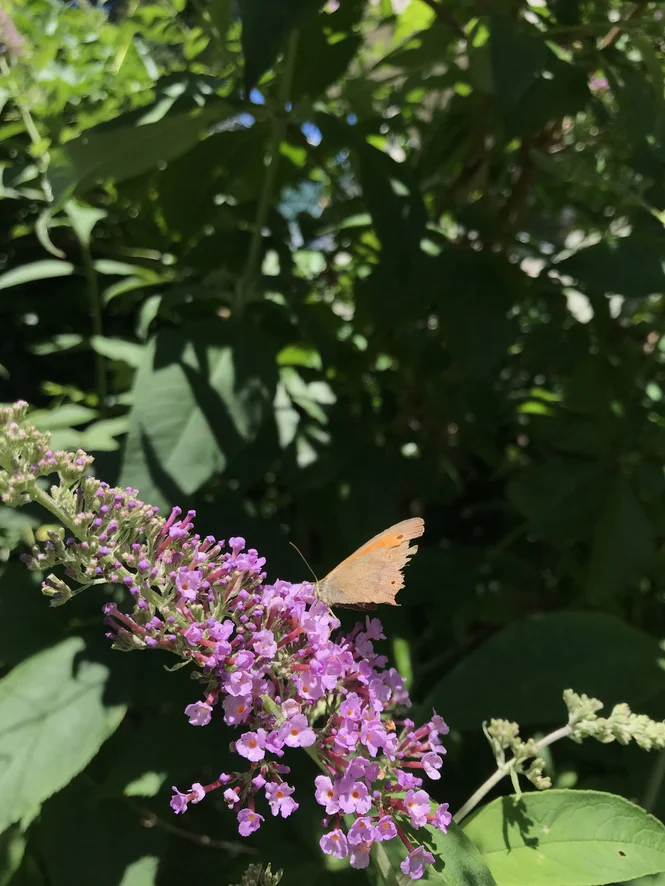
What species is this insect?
Maniola jurtina
